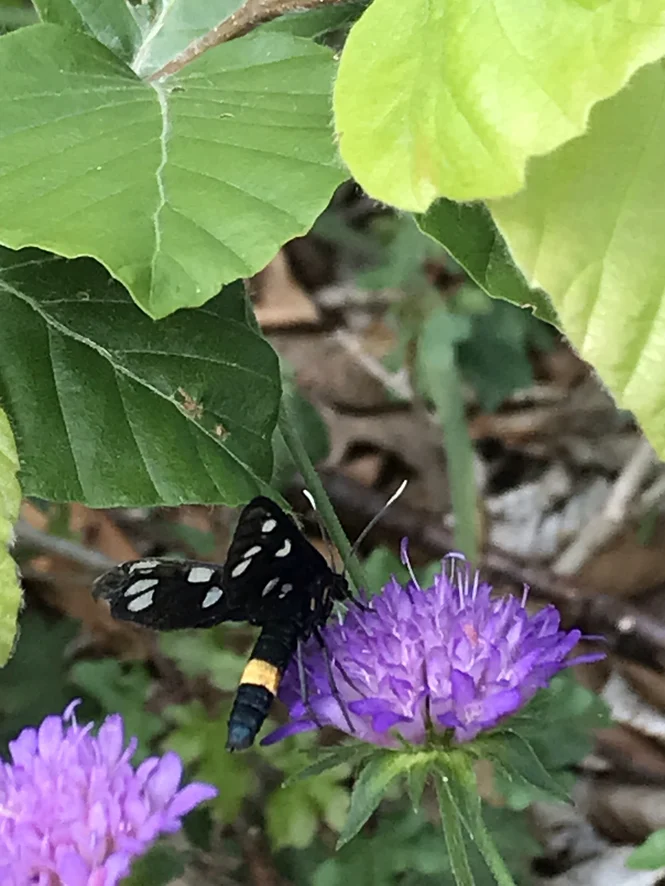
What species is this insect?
Amata phegea
